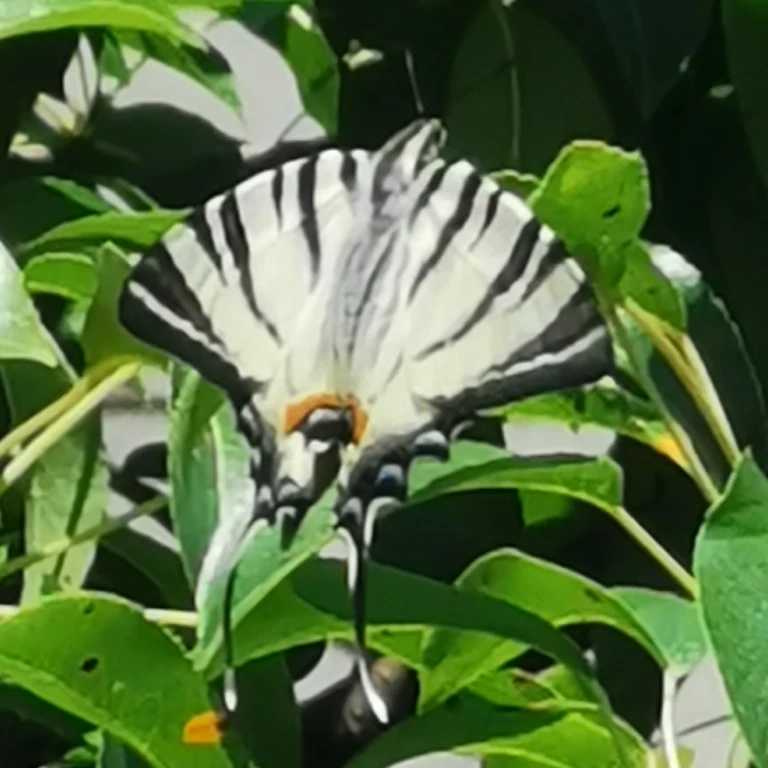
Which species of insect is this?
Iphiclides podalirius
